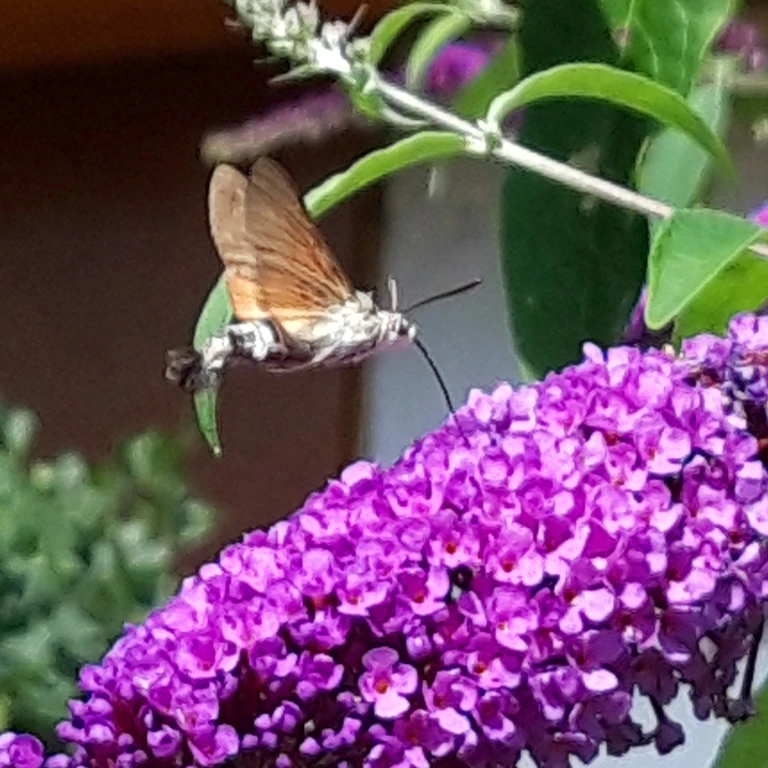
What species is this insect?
Macroglossum stellatarum
